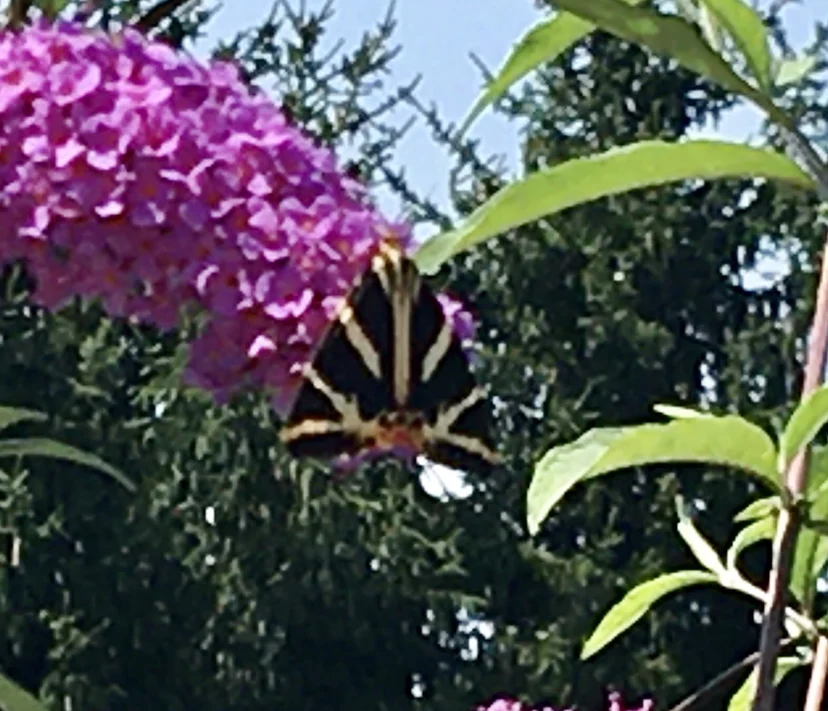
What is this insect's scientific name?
Euplagia quadripunctaria
